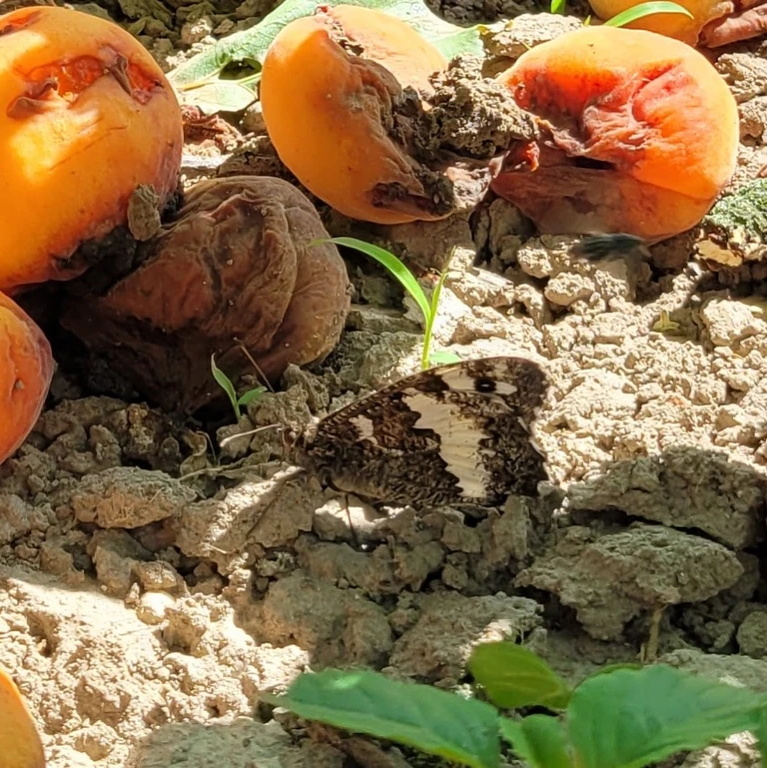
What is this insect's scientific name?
Brintesia circe
